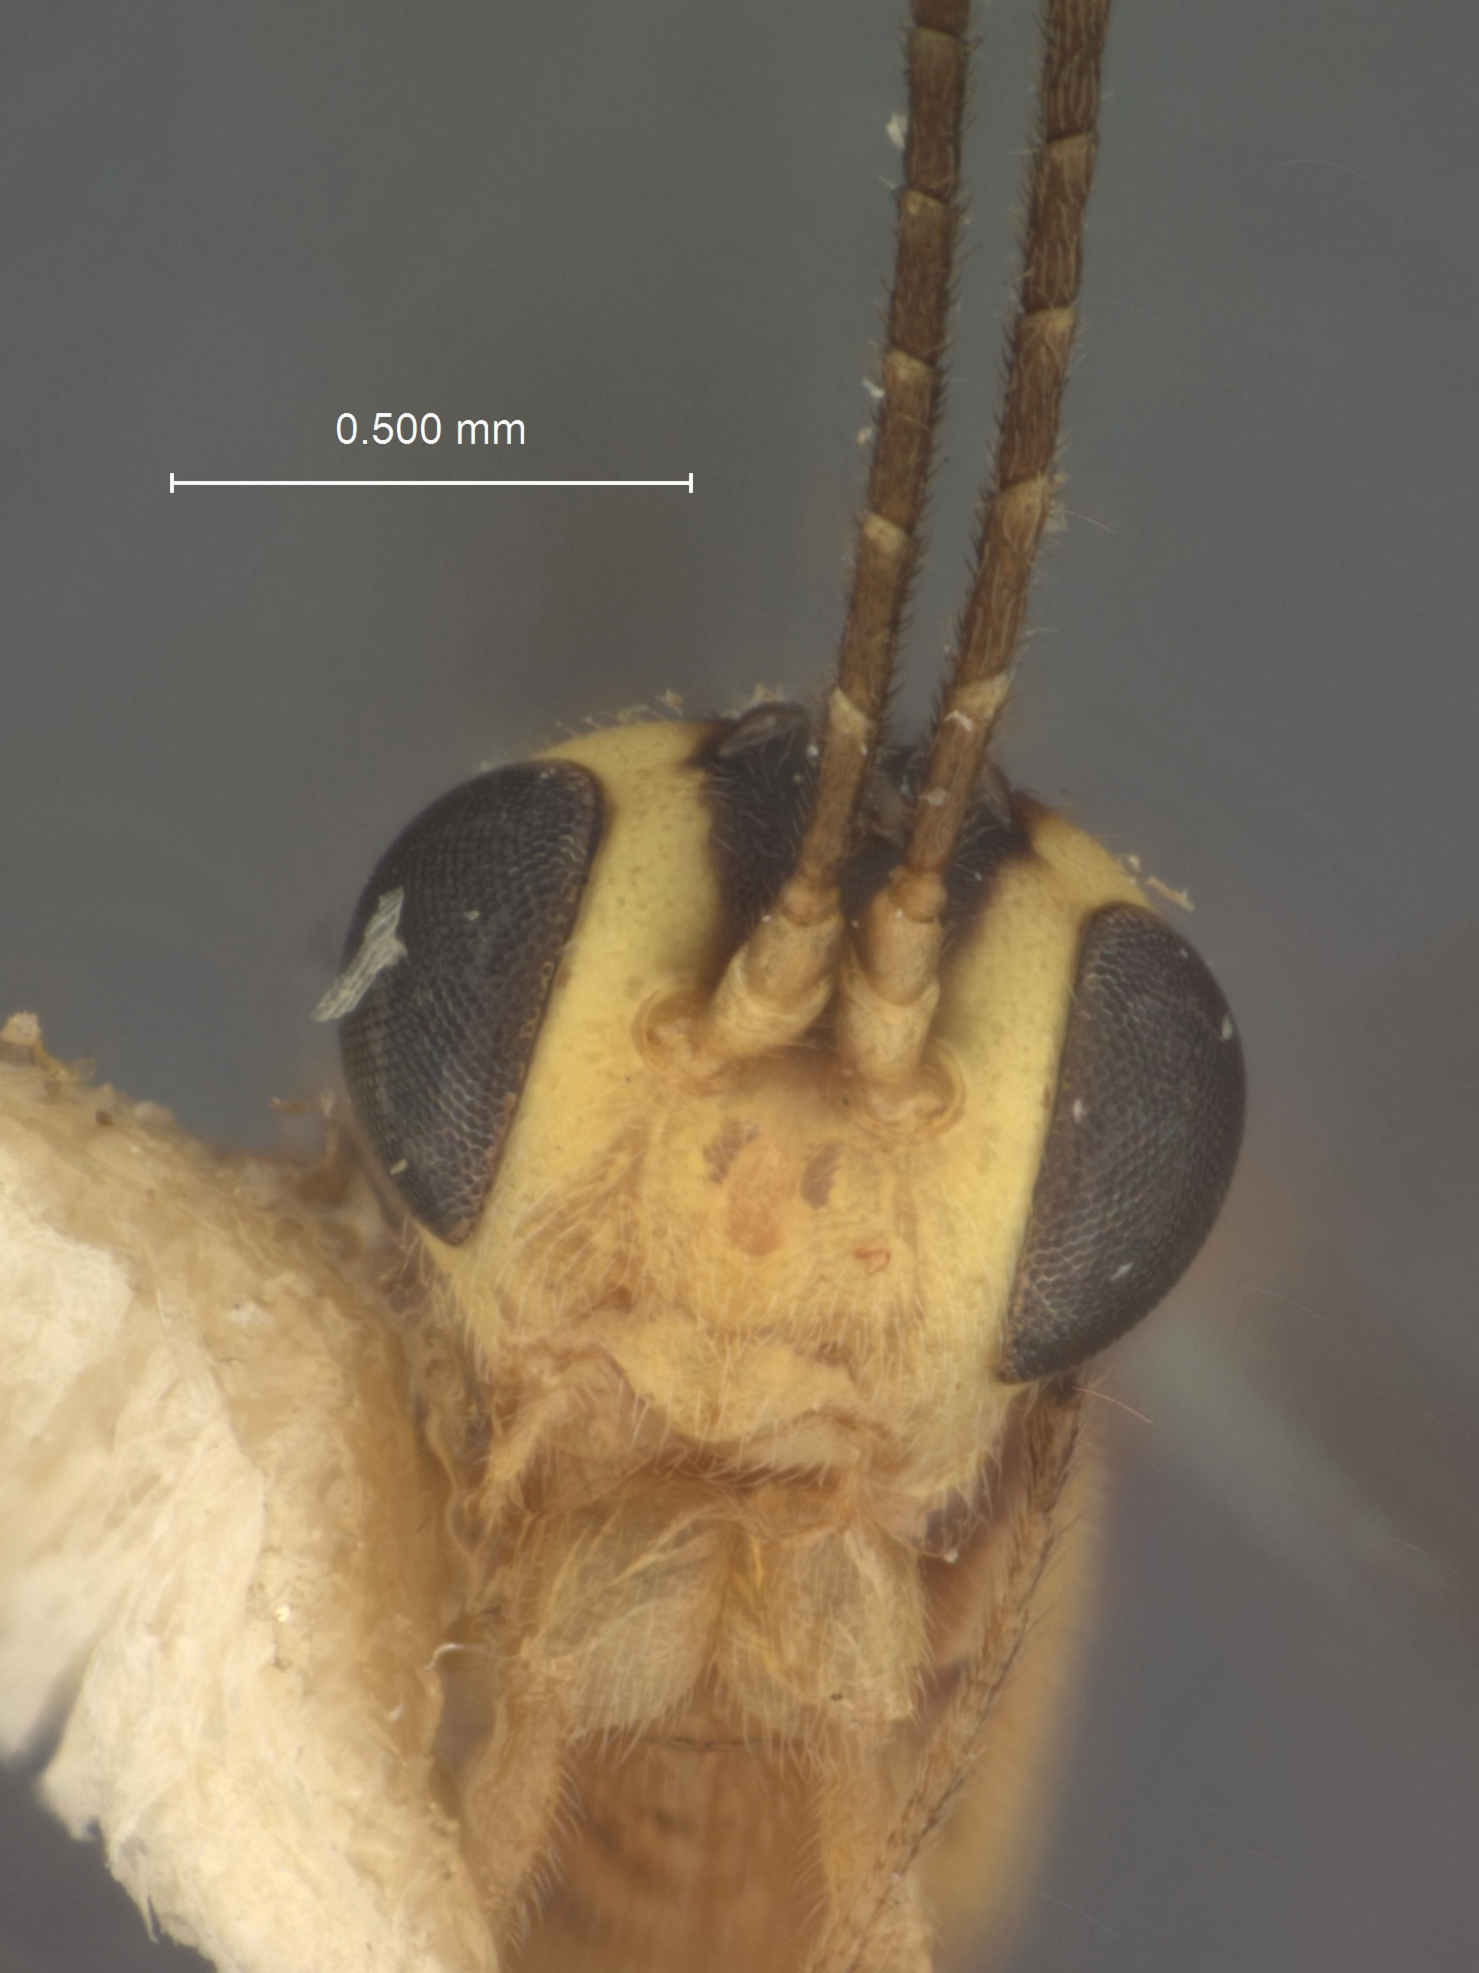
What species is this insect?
Temelucha yapensis
